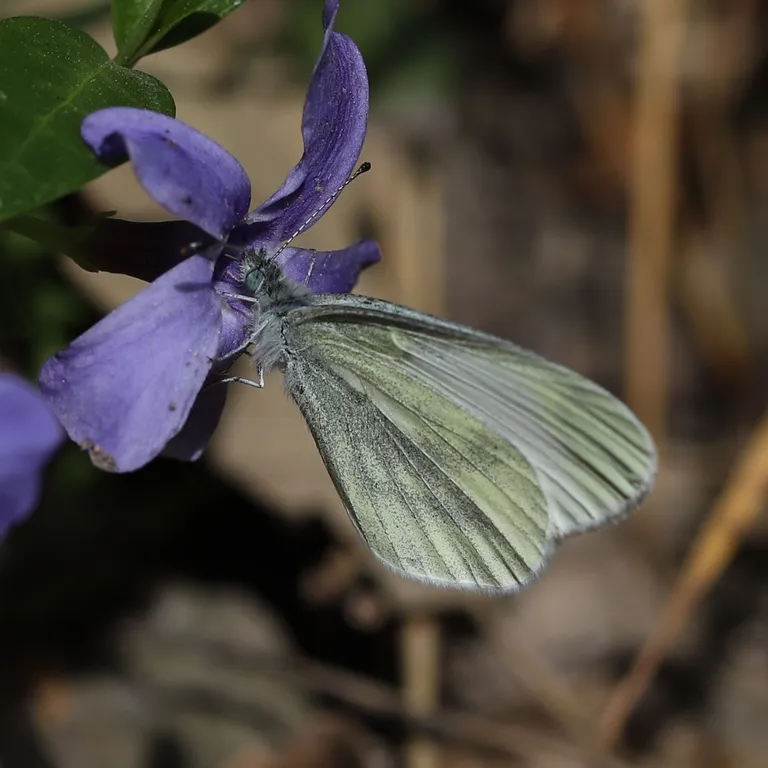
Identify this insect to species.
Leptidea sinapis/juvernica
